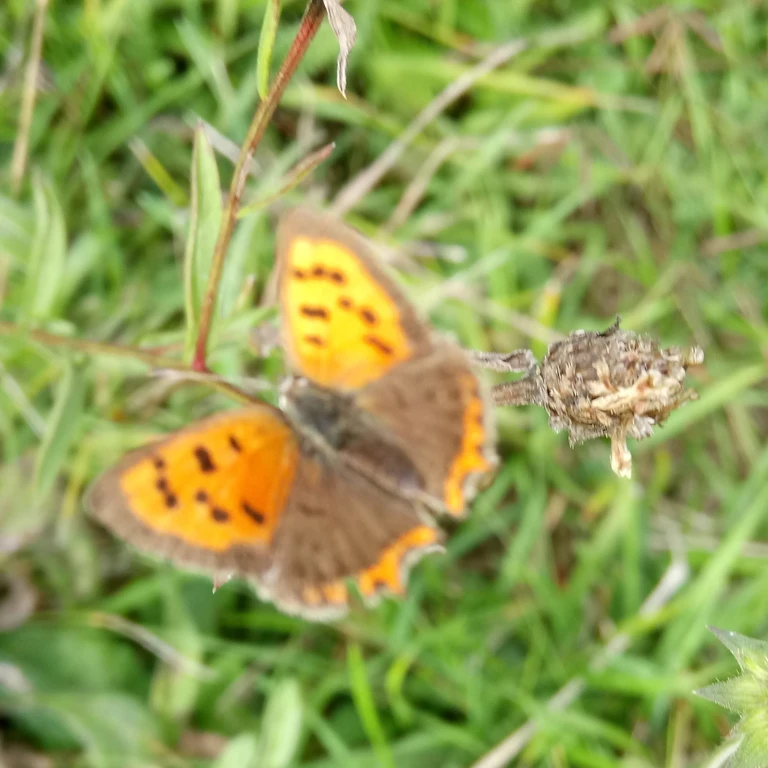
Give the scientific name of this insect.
Lycaena phlaeas
